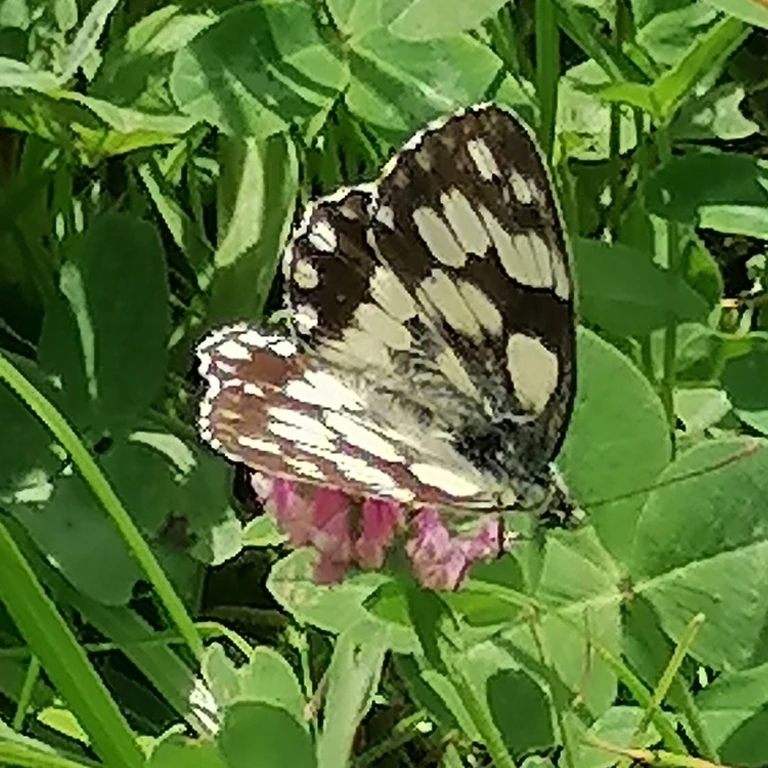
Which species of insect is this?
Melanargia galathea
